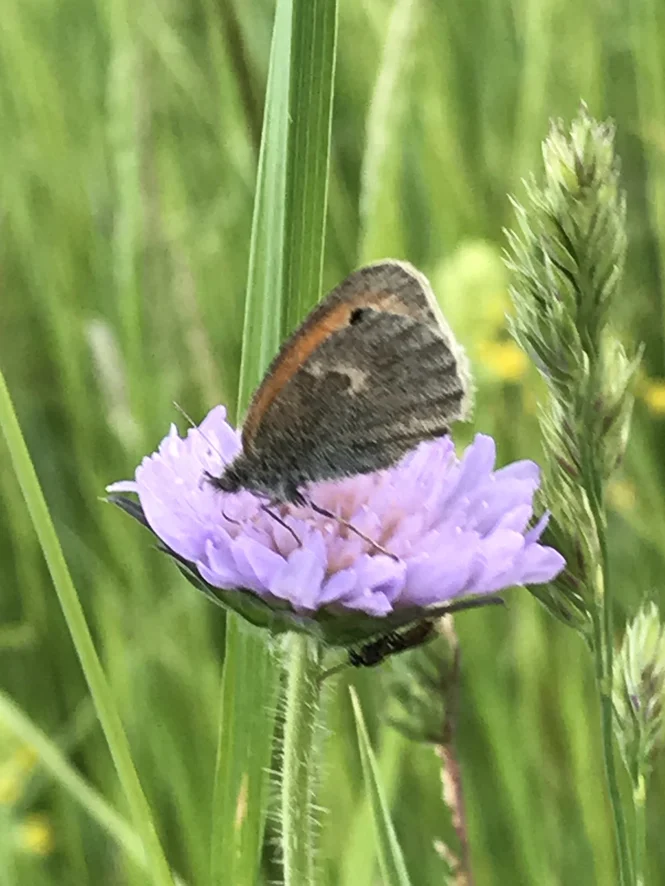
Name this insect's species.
Coenonympha pamphilus
